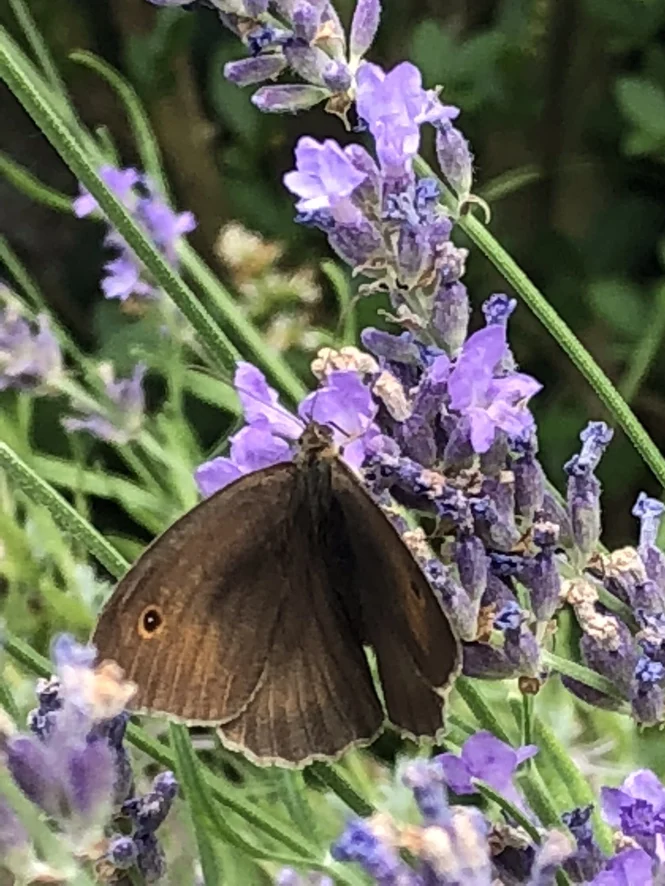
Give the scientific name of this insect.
Maniola jurtina
